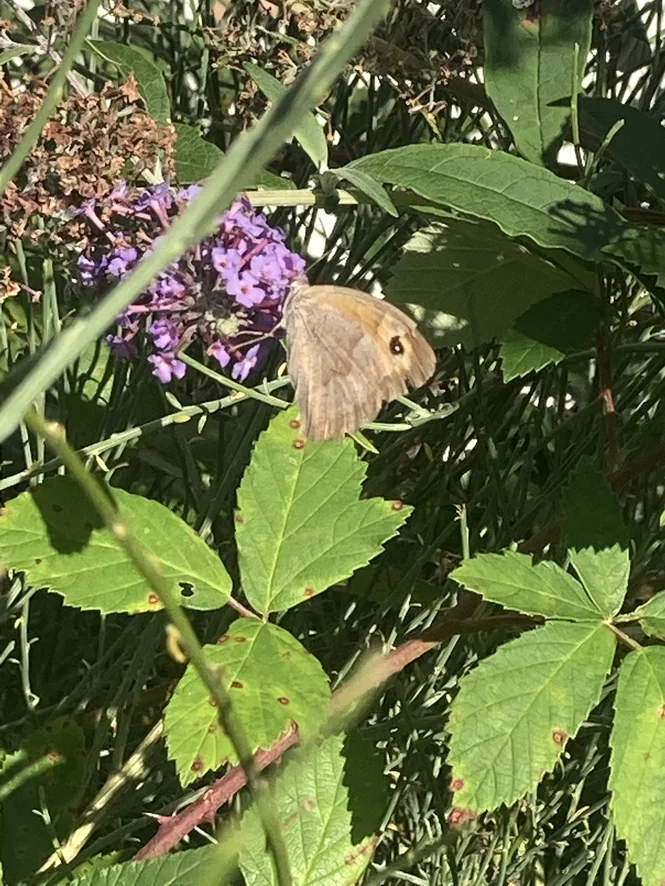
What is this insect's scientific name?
Maniola jurtina
